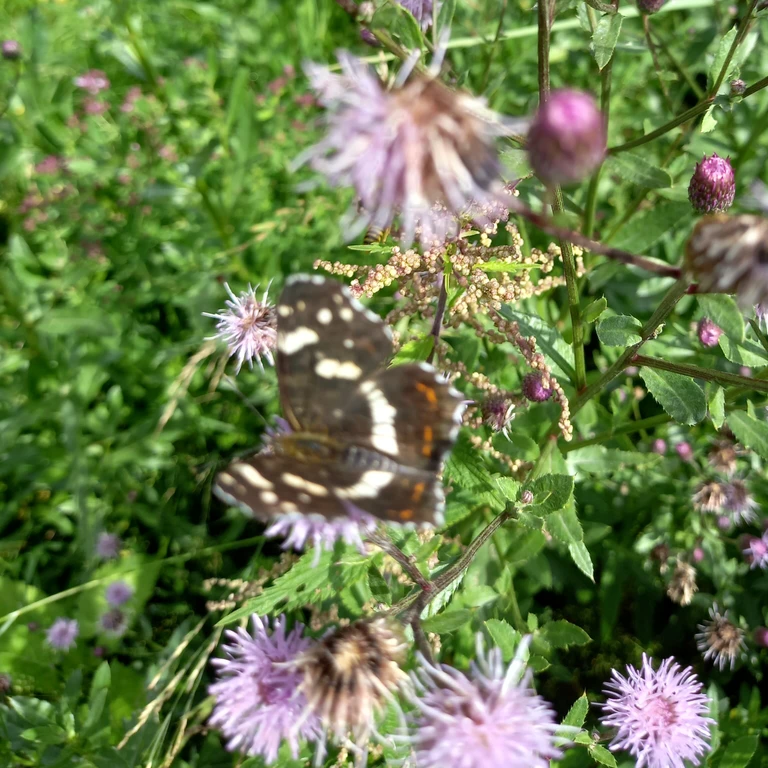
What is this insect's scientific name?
Araschnia levana
